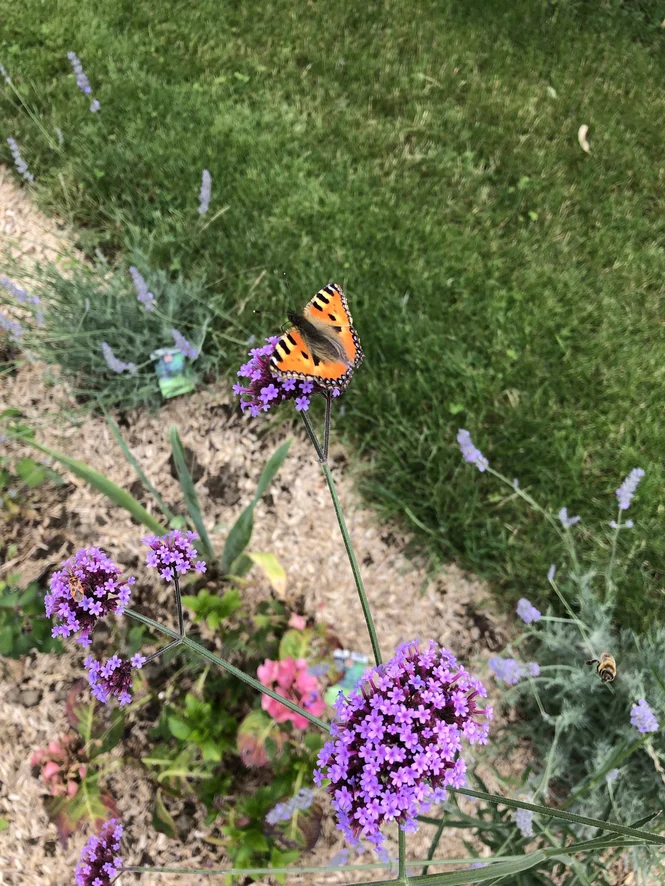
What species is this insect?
Aglais urticae
